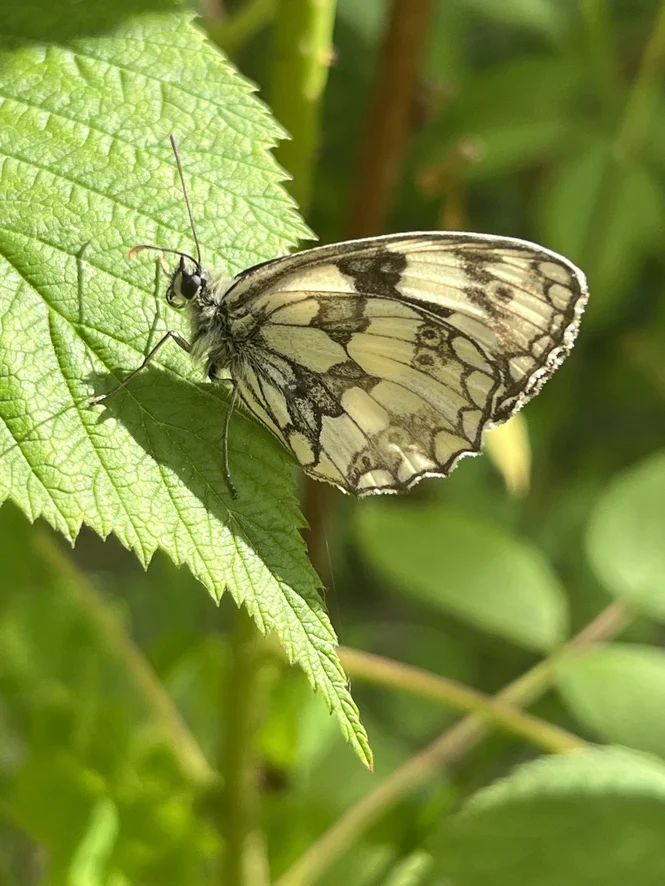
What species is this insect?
Melanargia galathea
